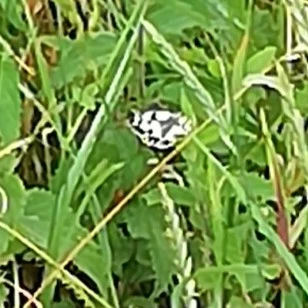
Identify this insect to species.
Melanargia galathea
